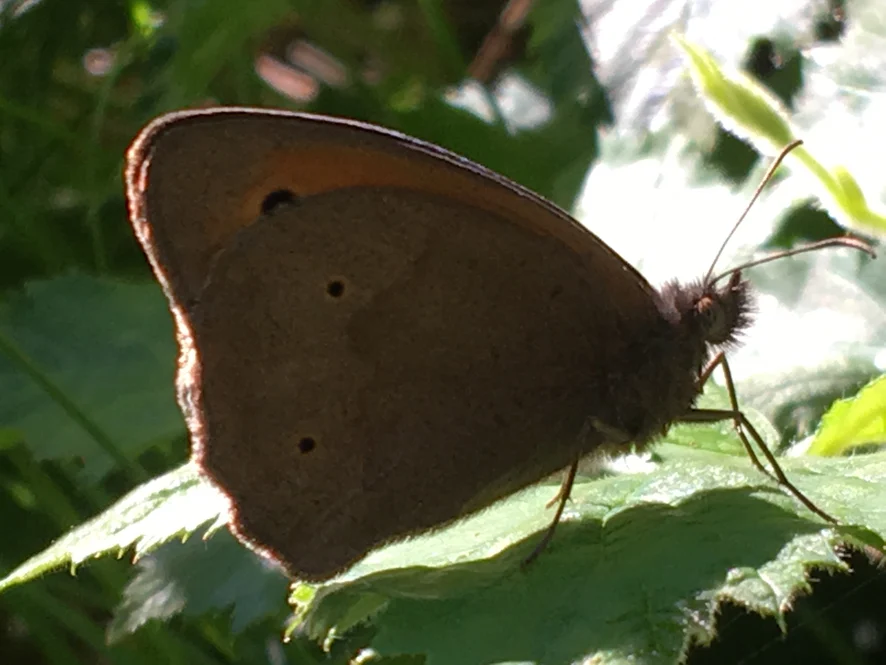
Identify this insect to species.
Maniola jurtina
